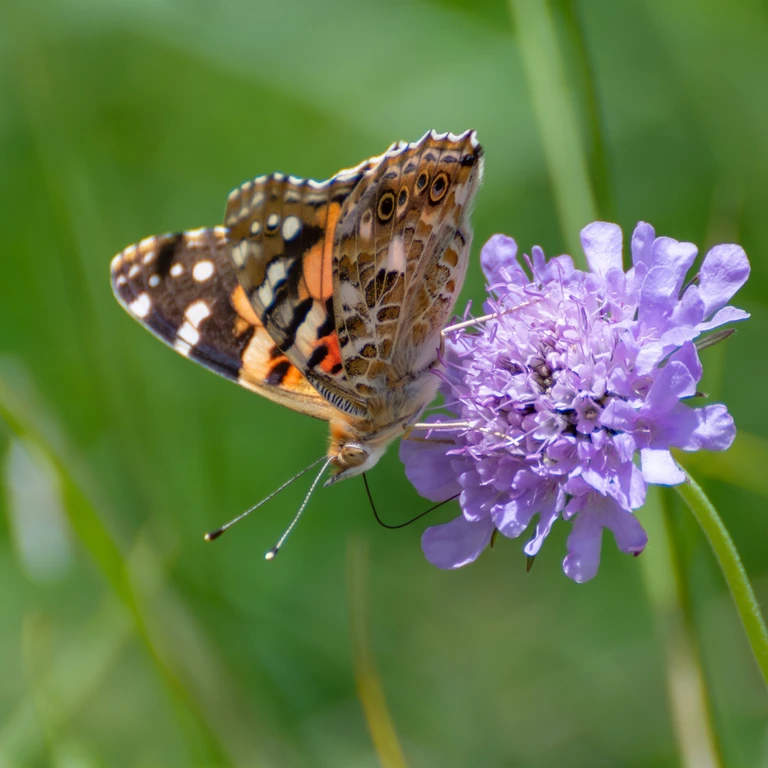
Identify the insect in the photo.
Vanessa cardui
